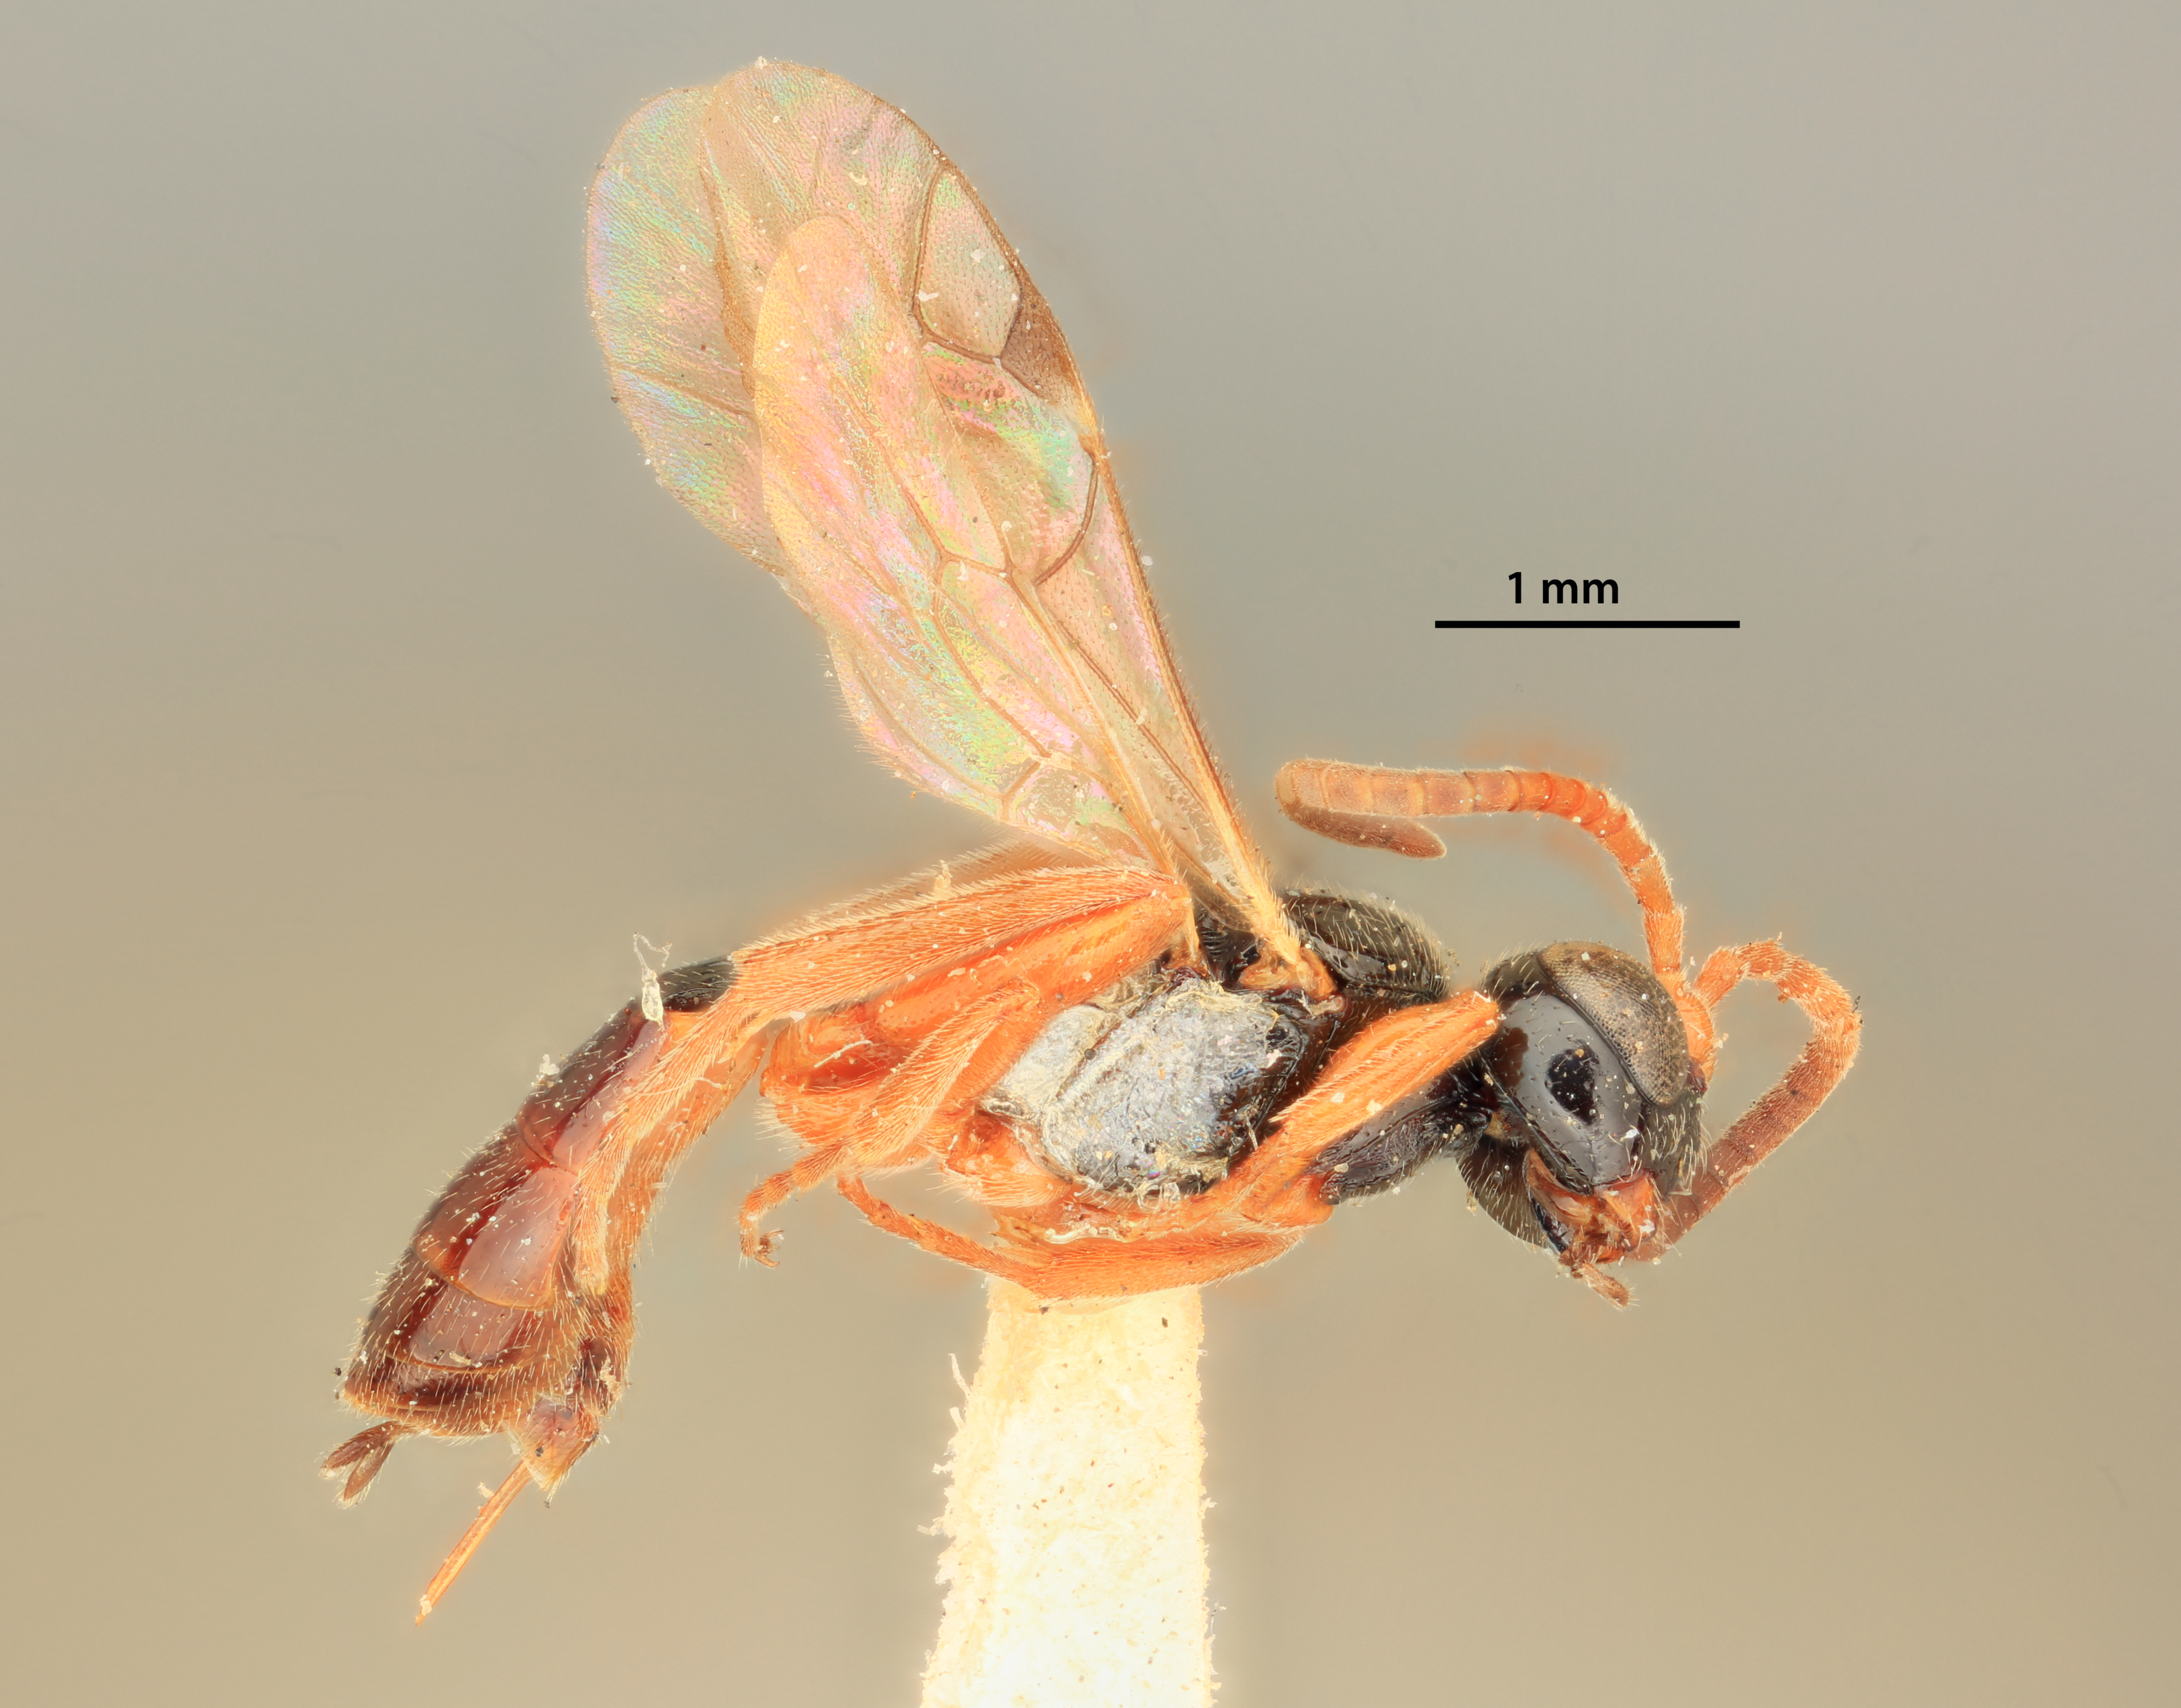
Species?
Phygadeuon quintilis
